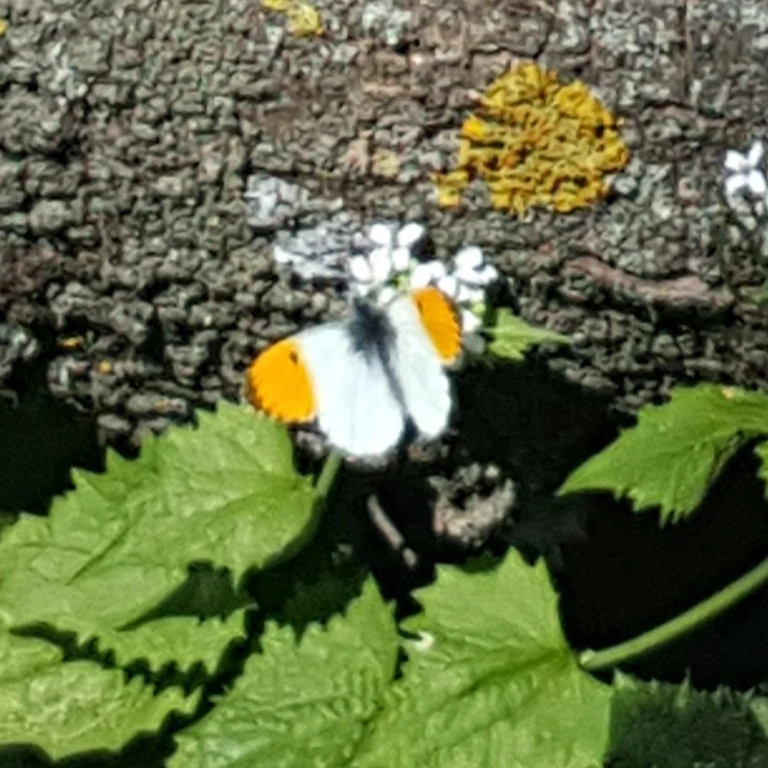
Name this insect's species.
Anthocharis cardamines
